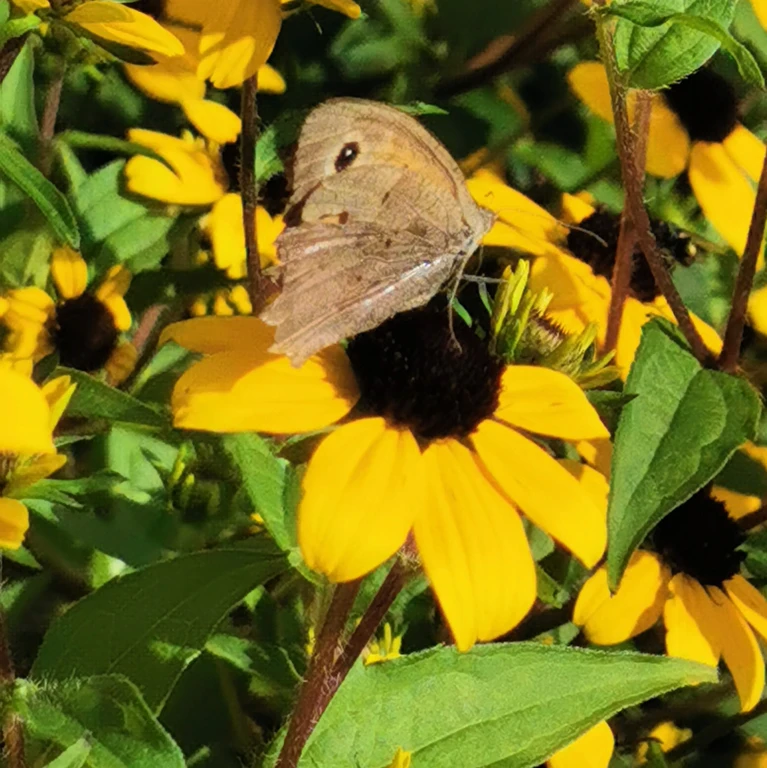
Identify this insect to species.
Maniola jurtina
